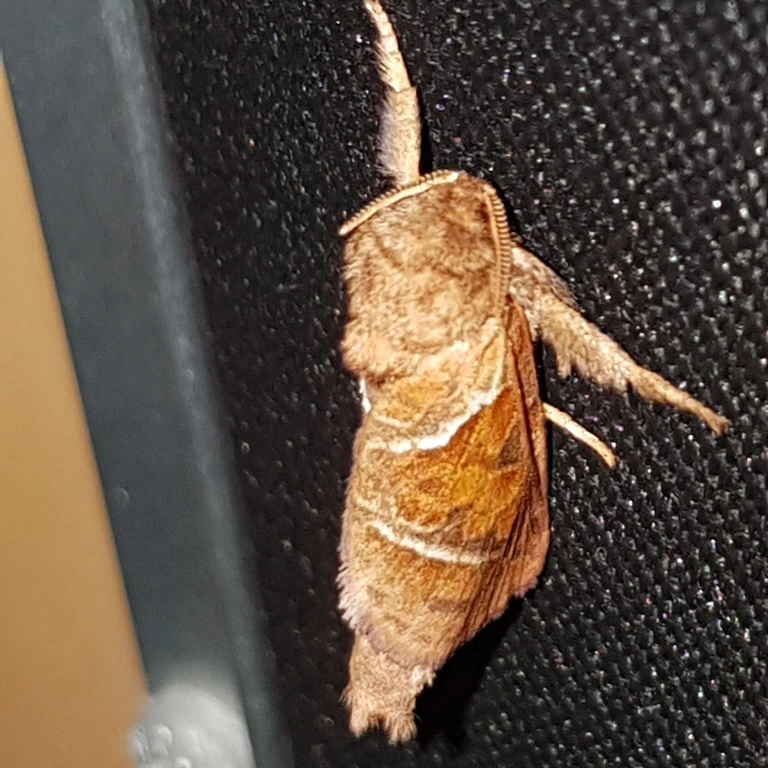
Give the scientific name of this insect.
Triodia sylvina
